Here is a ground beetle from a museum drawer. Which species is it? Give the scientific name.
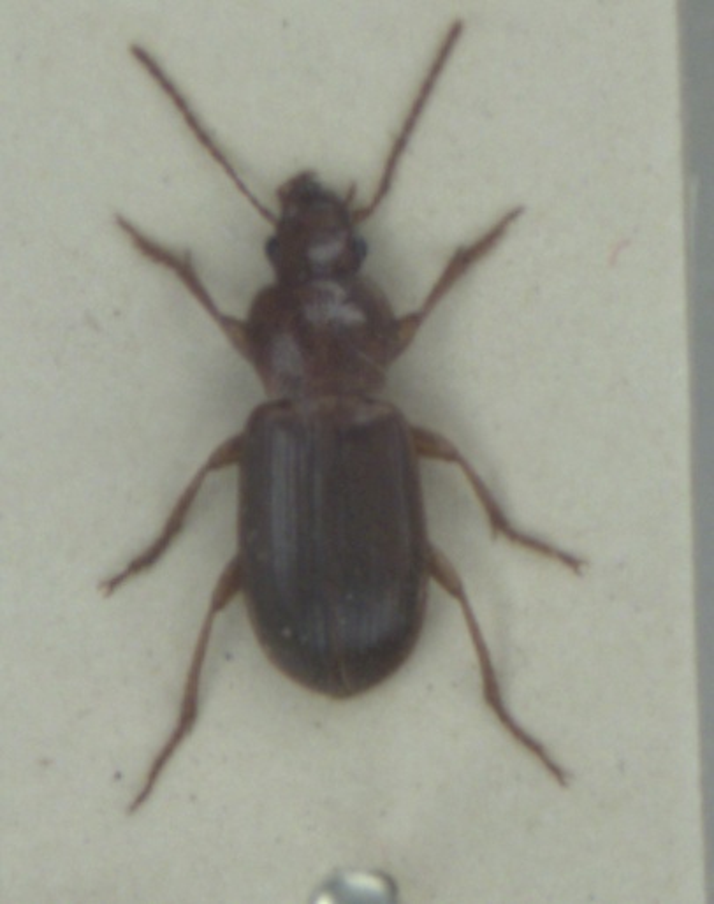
Ophonus rupicola
